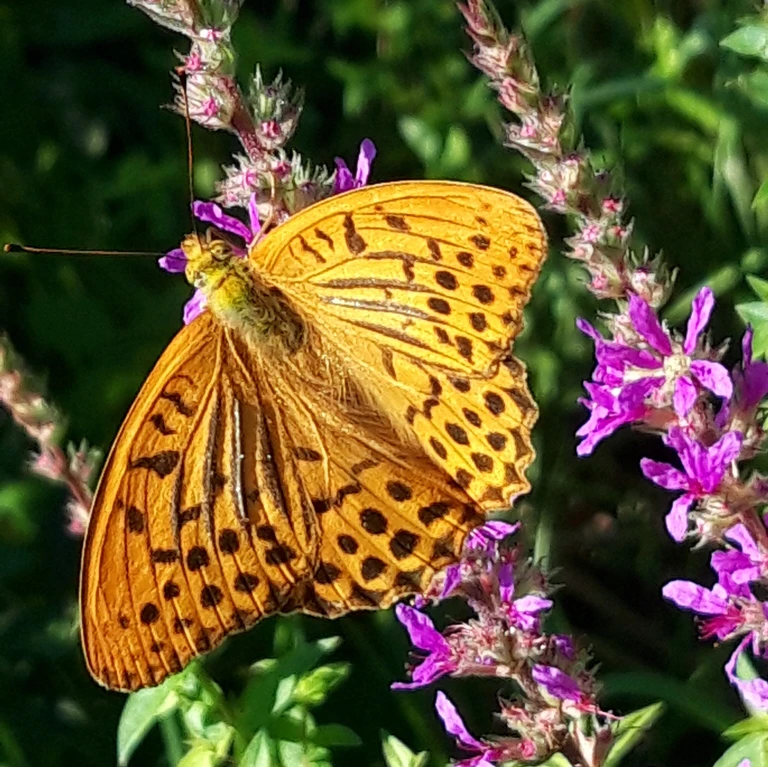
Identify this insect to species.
Argynnis paphia
